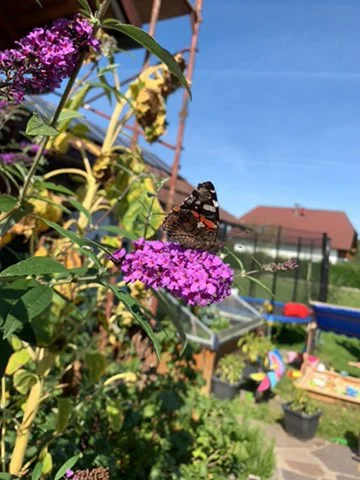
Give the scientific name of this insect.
Vanessa atalanta
